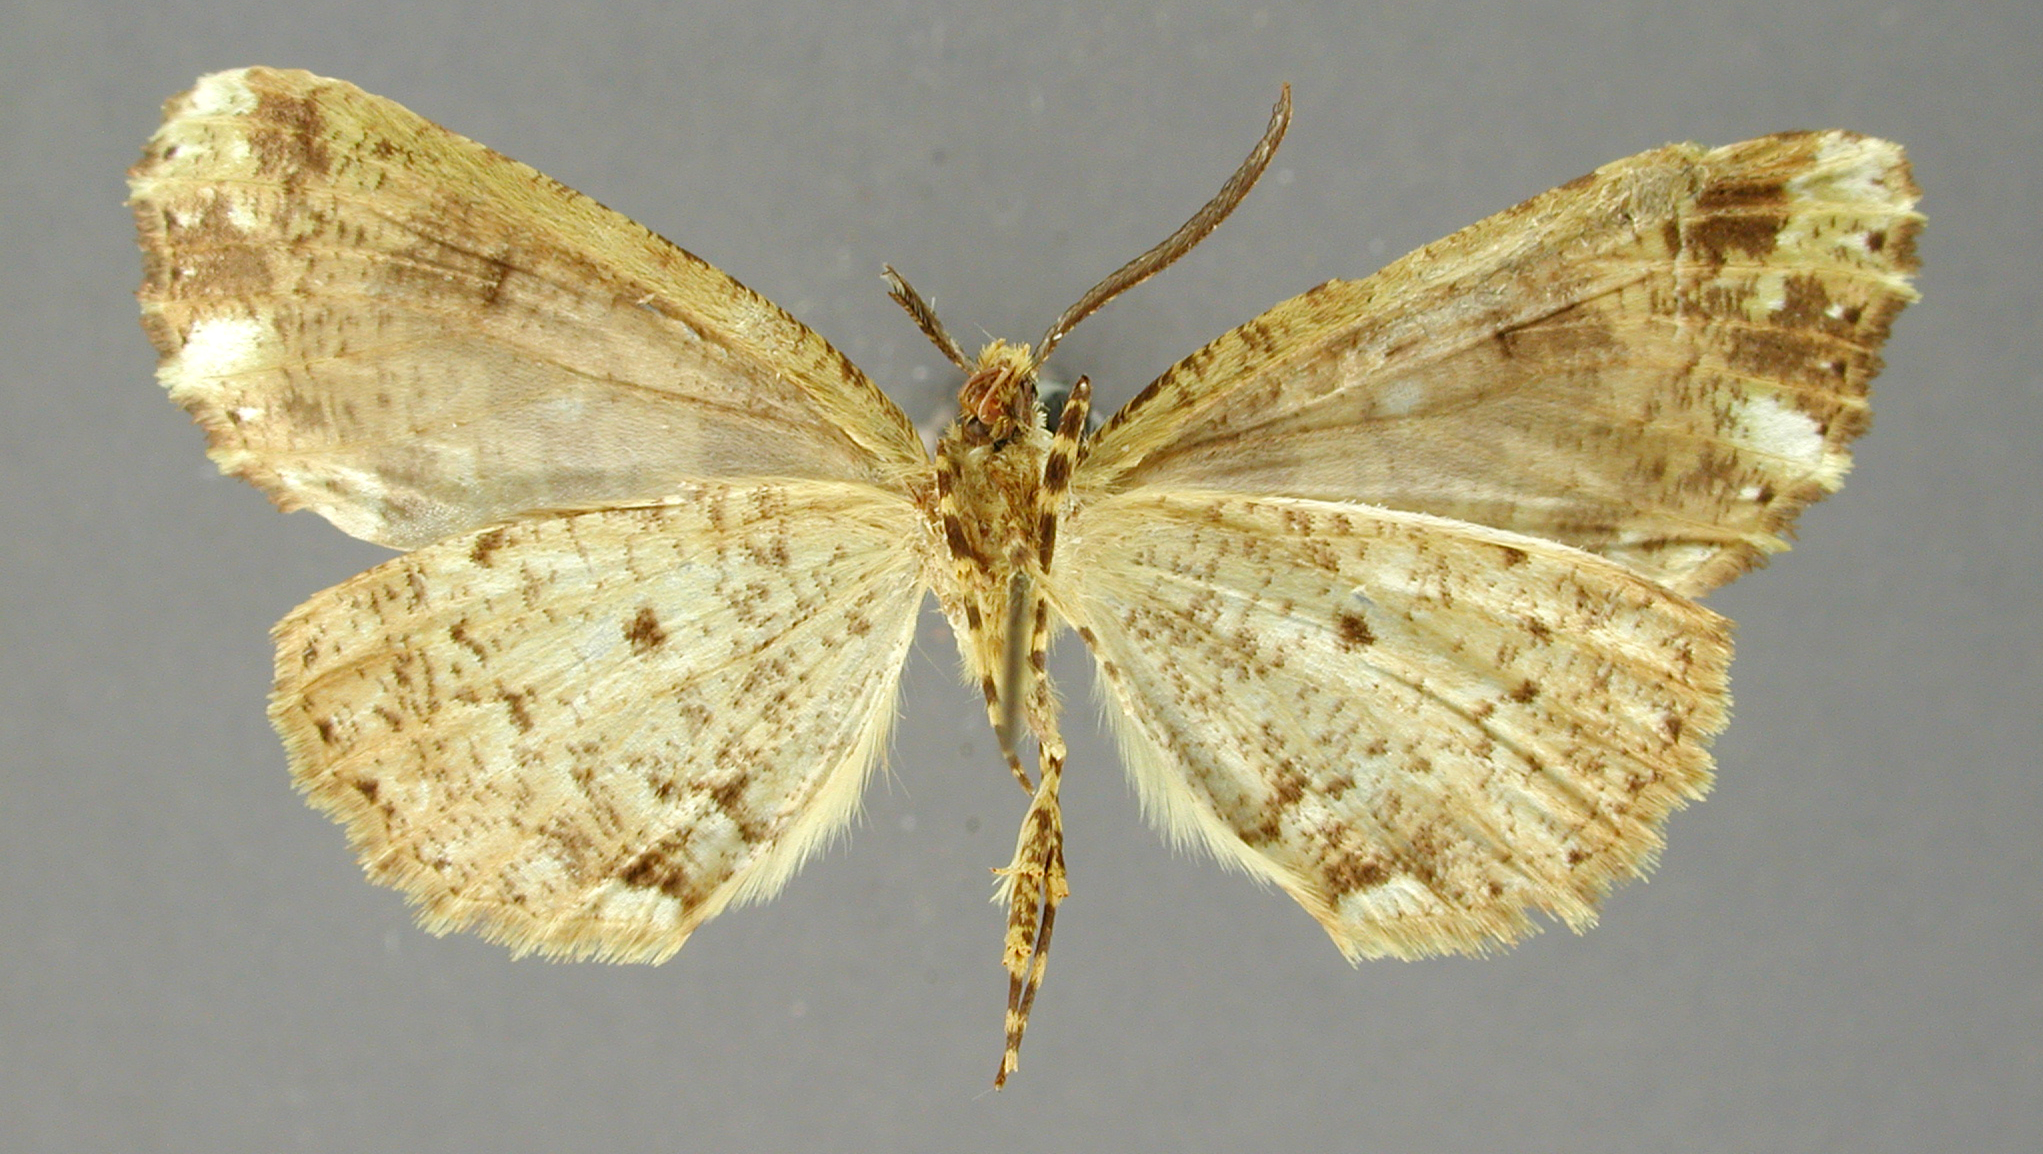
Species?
Cidariophanes lucida
